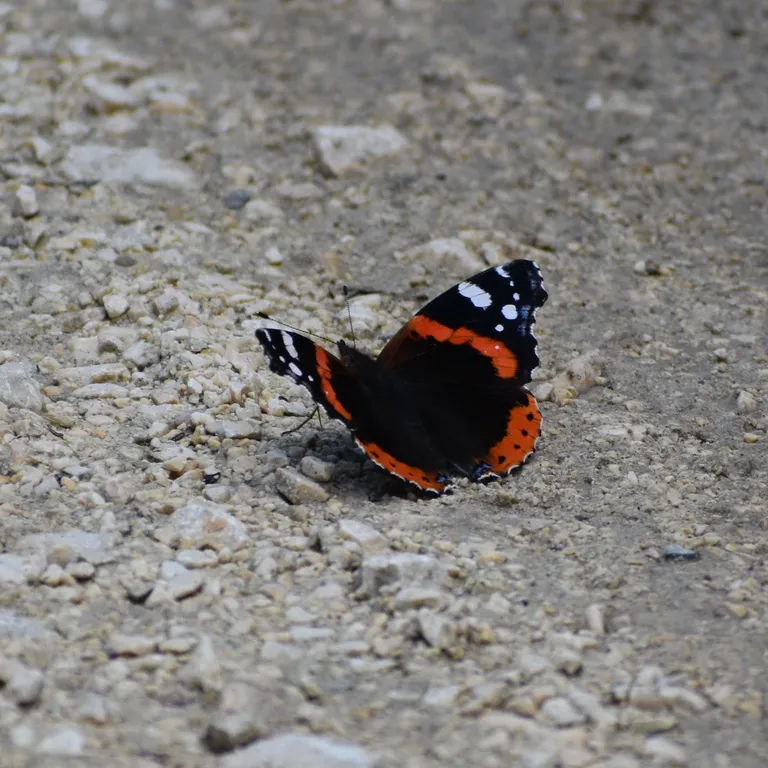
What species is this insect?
Vanessa atalanta
